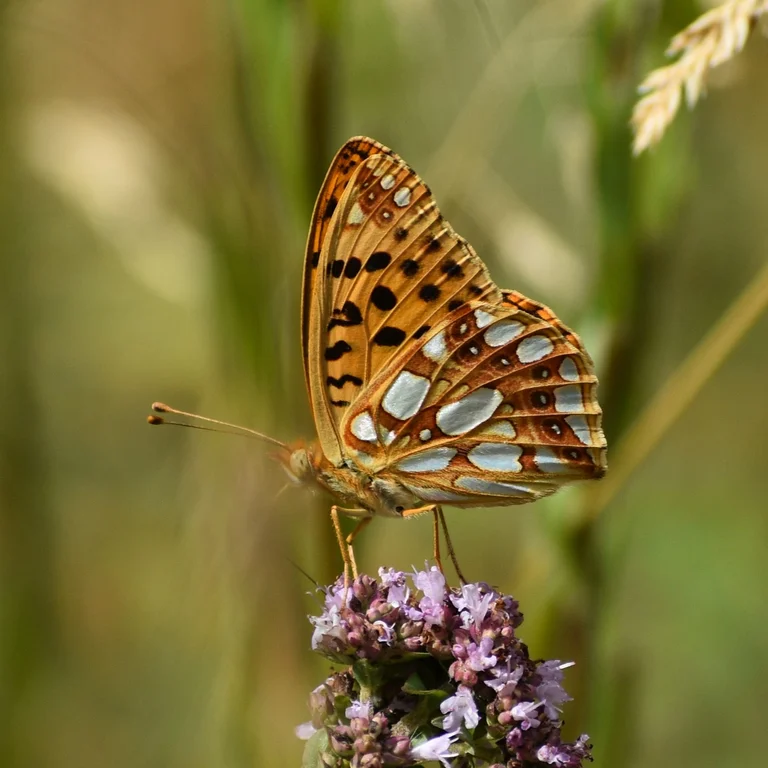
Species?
Issoria lathonia
